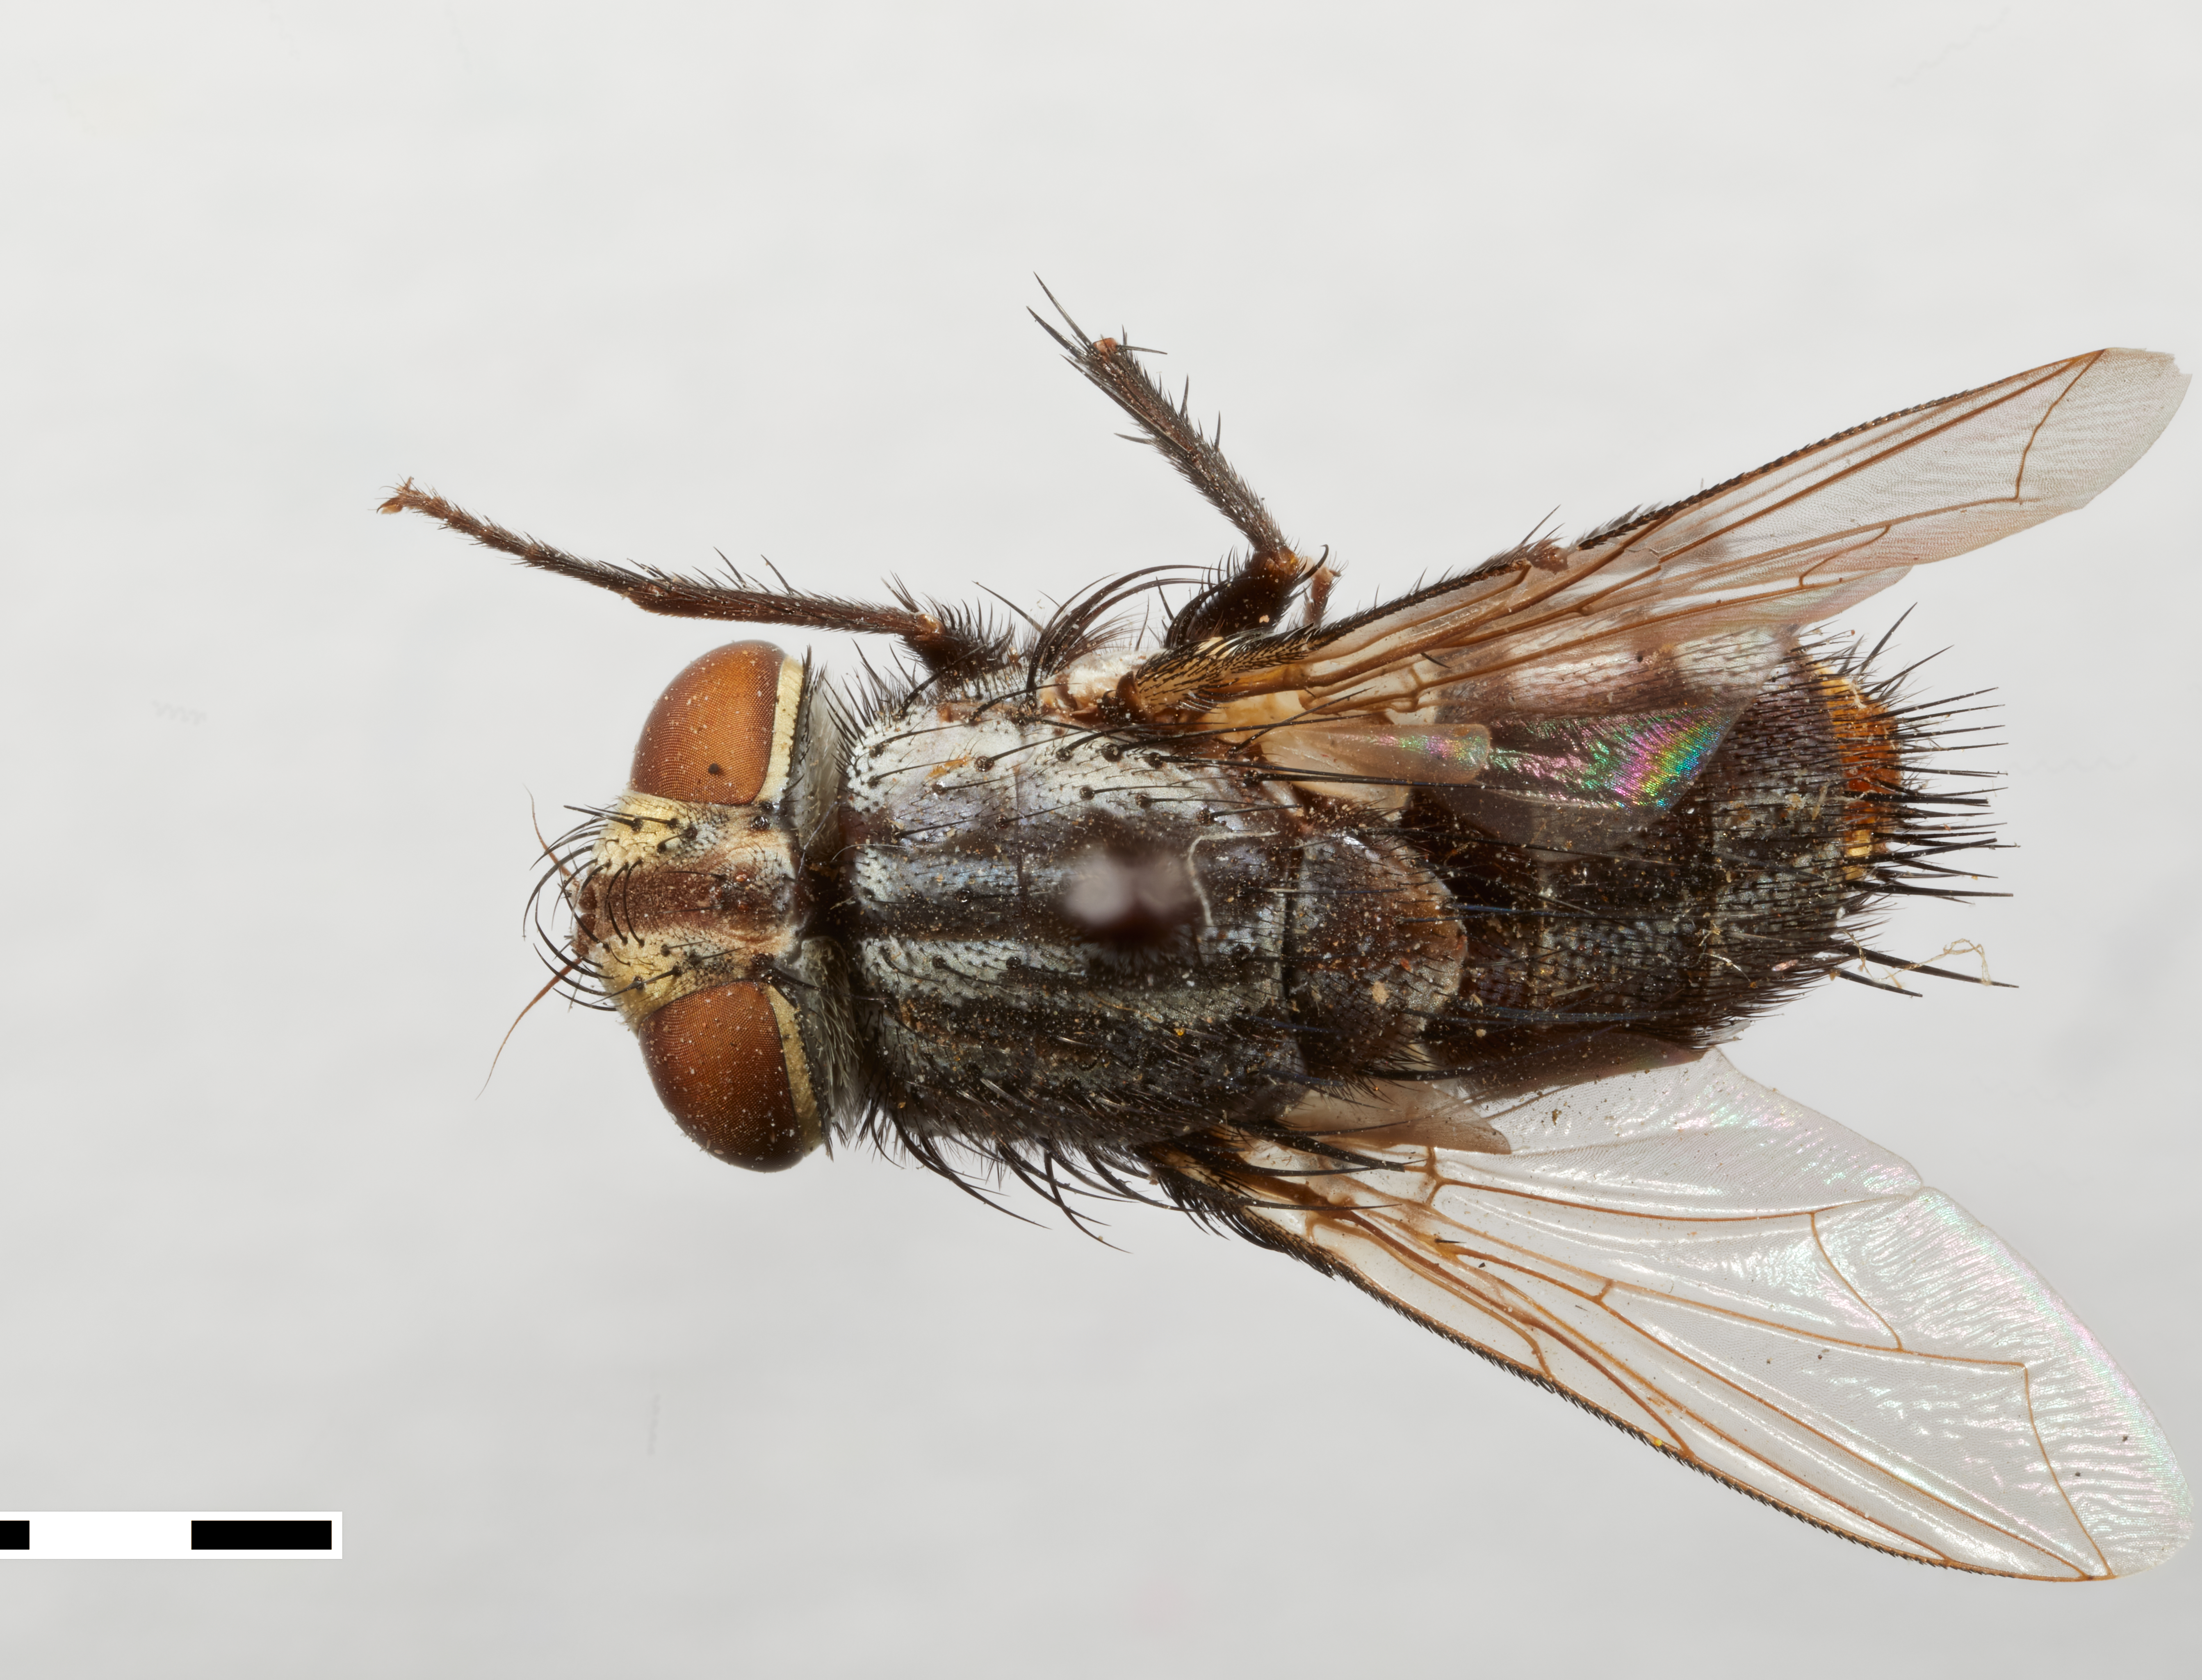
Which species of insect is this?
Masicera protoparcis
